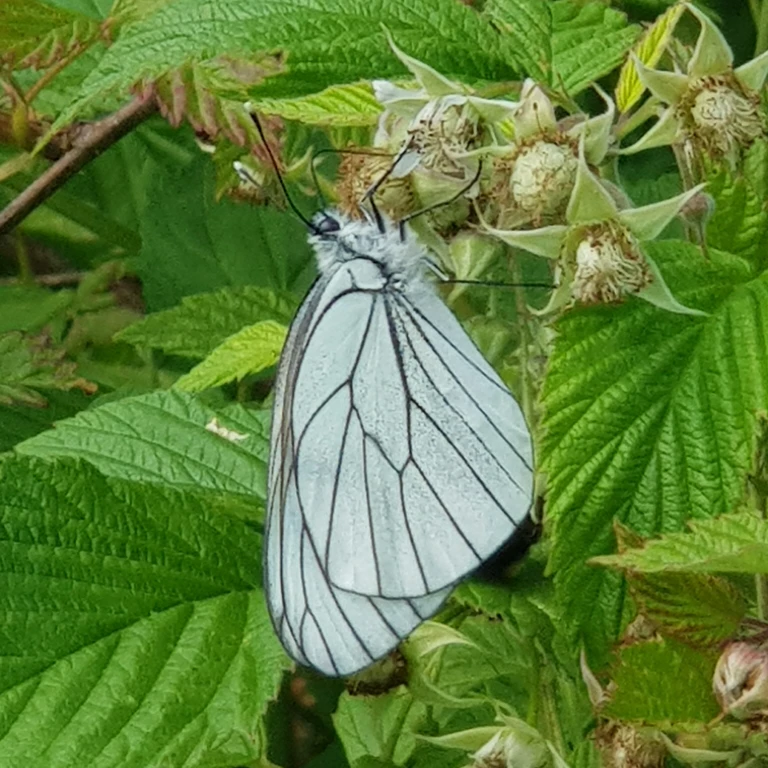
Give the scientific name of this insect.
Aporia crataegi
